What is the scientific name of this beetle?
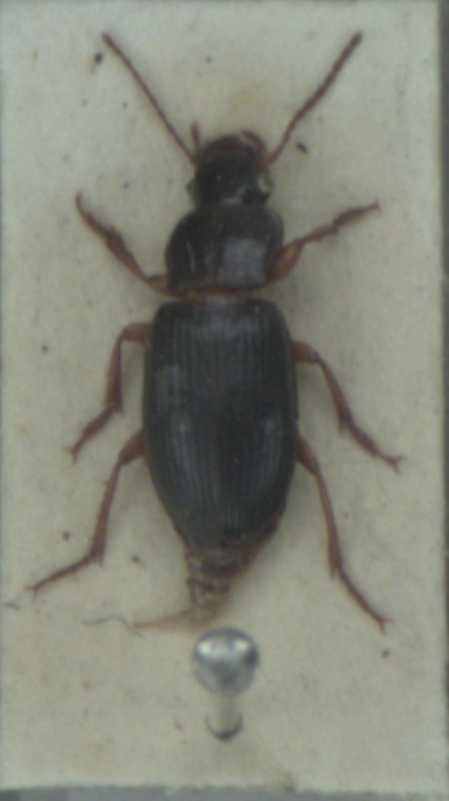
Ophonus rufibarbis
